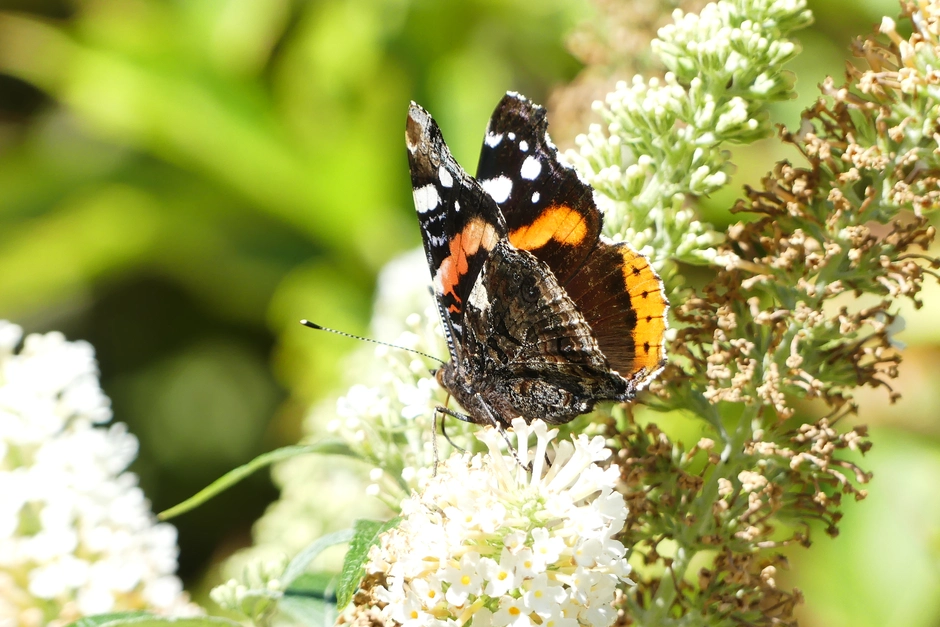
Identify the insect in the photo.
Vanessa atalanta
